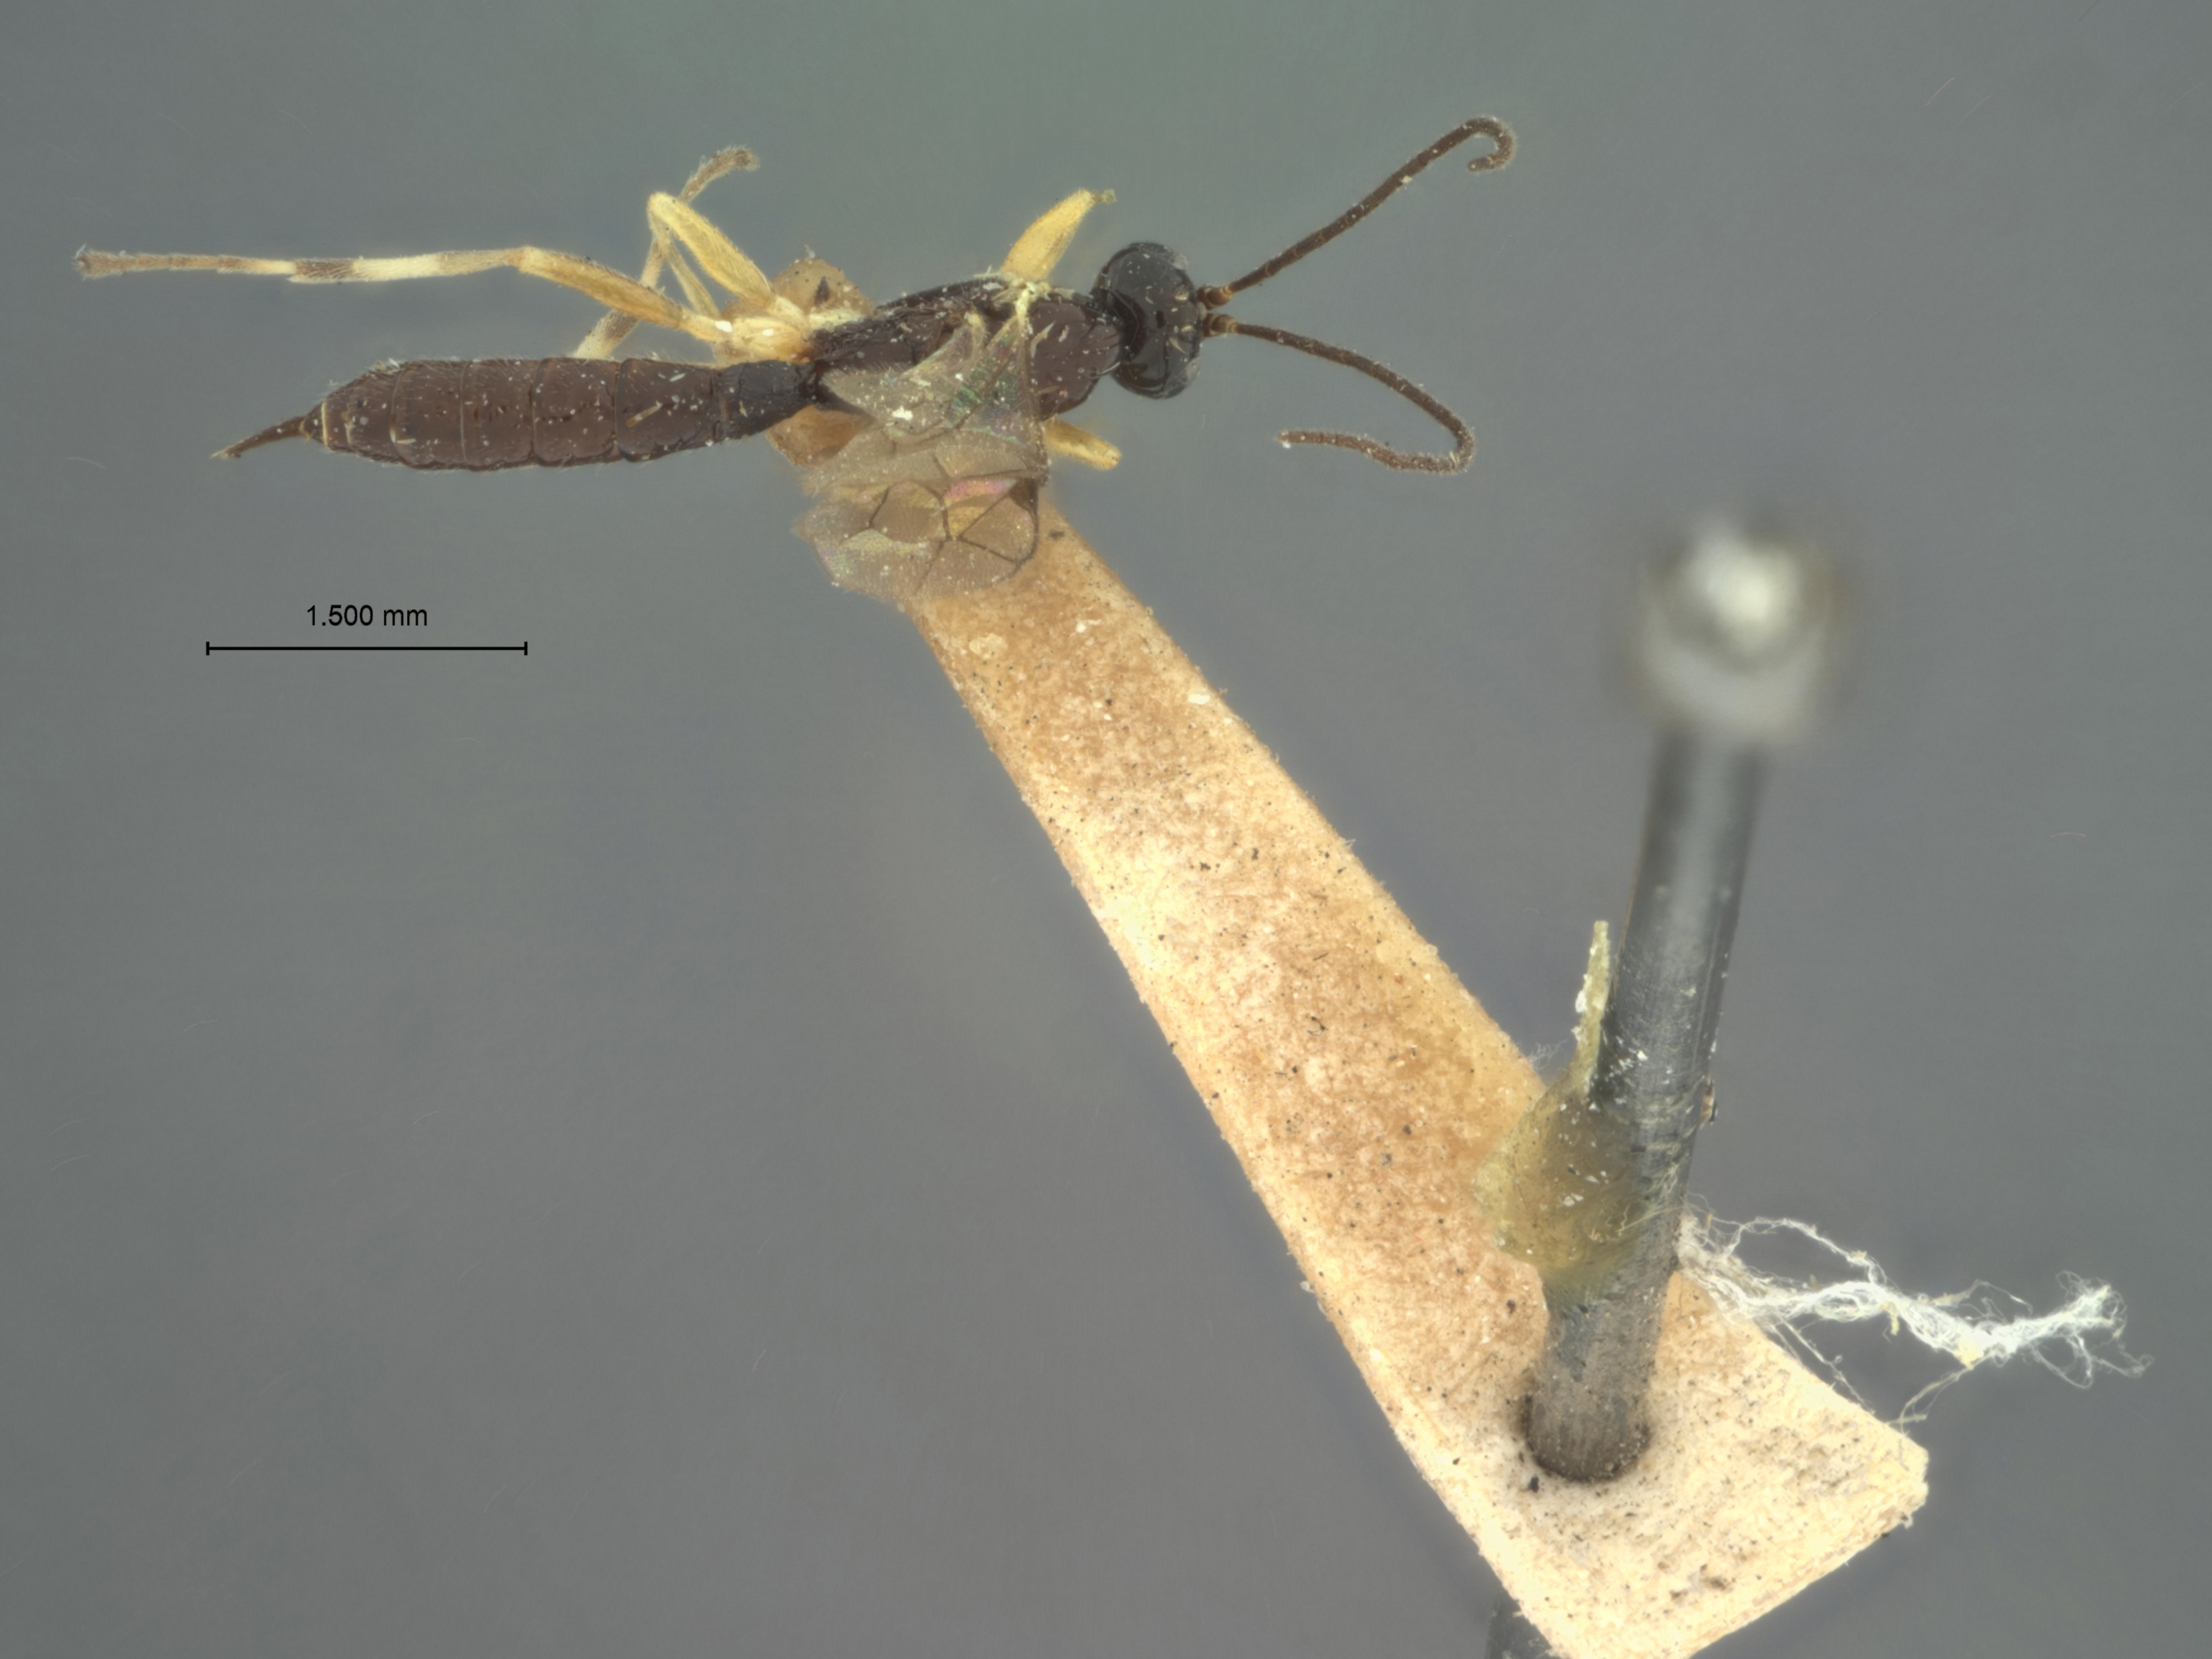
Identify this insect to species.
Zaglyptus kincaidii
